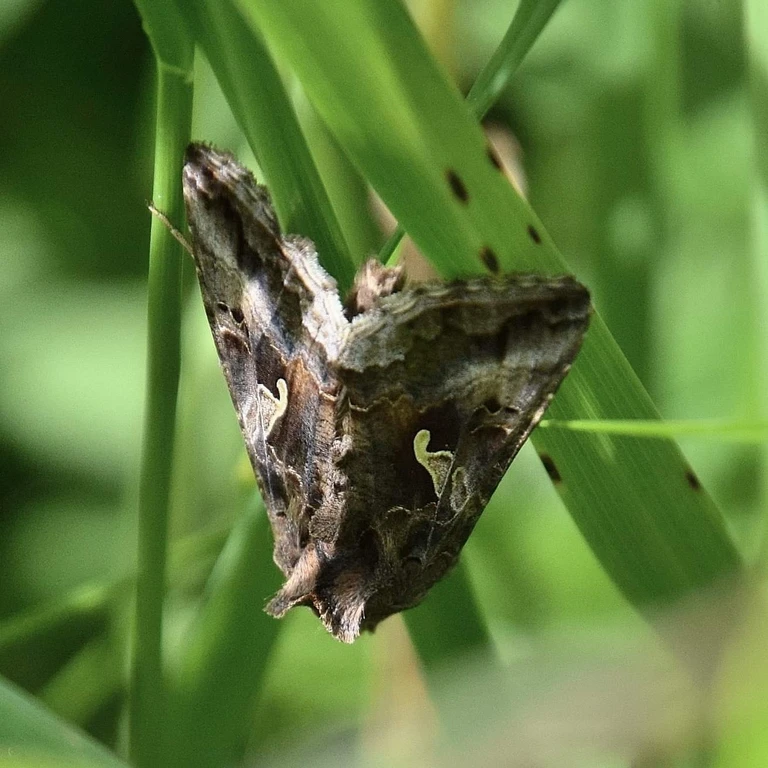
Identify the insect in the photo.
Autographa gamma
